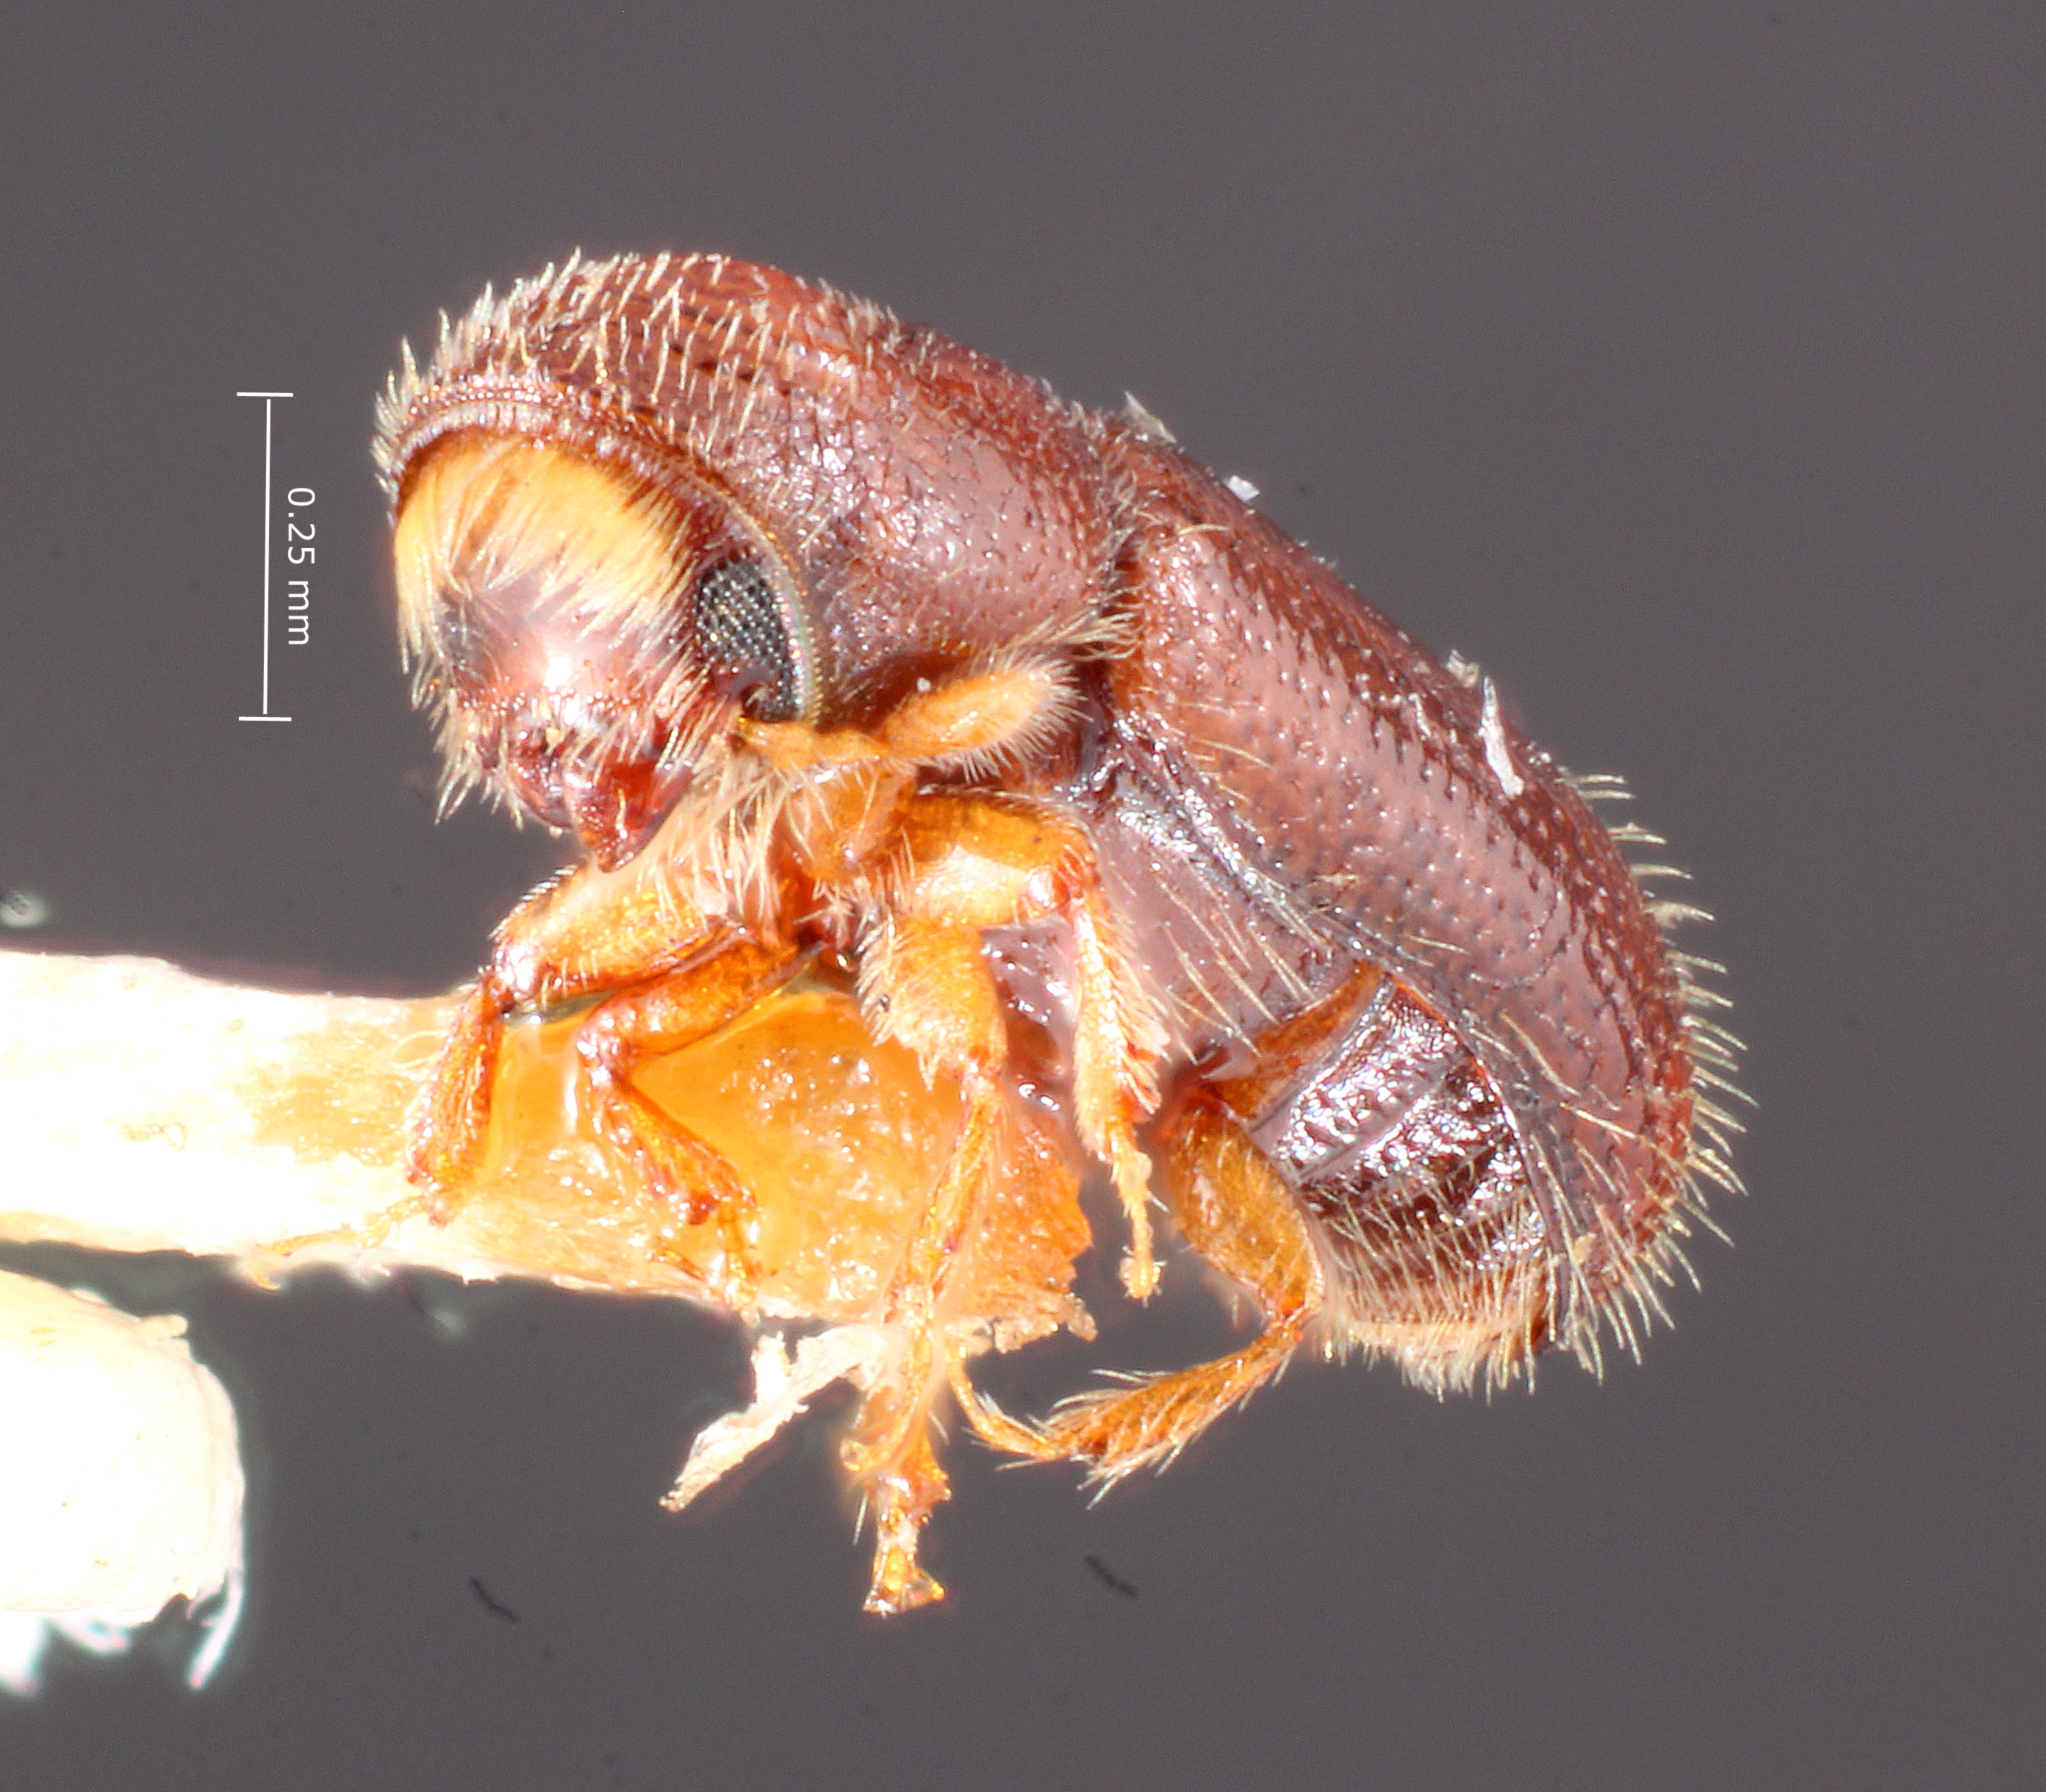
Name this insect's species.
Pityophthorus crinalis
